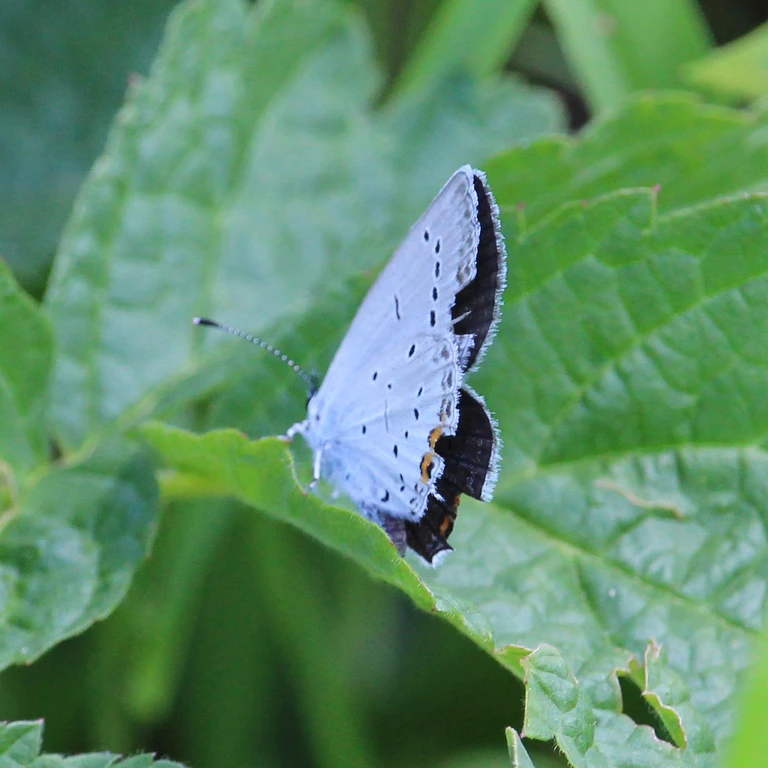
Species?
Cupido argiades (also Elkalyce argiades)
